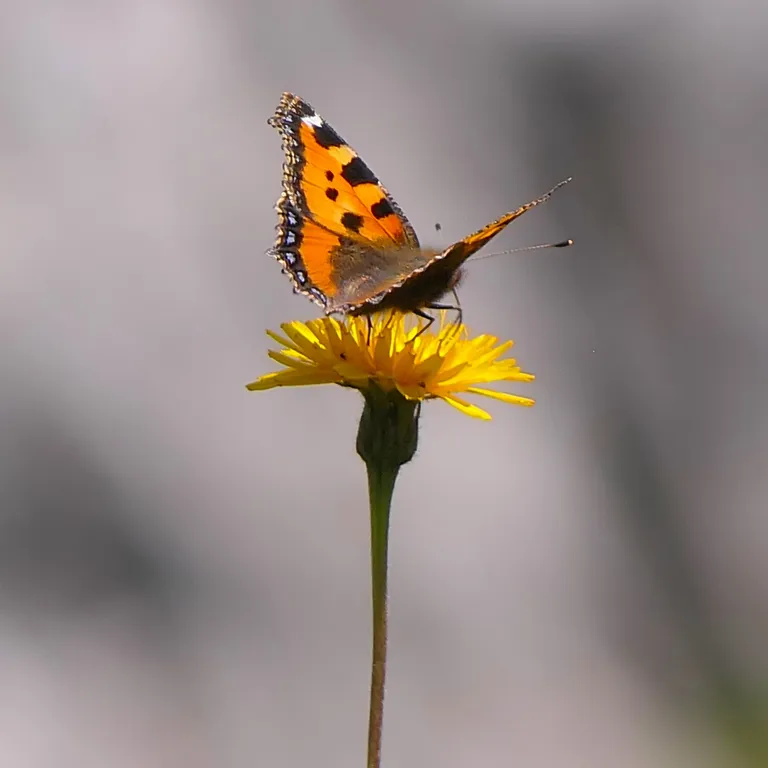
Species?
Aglais urticae
